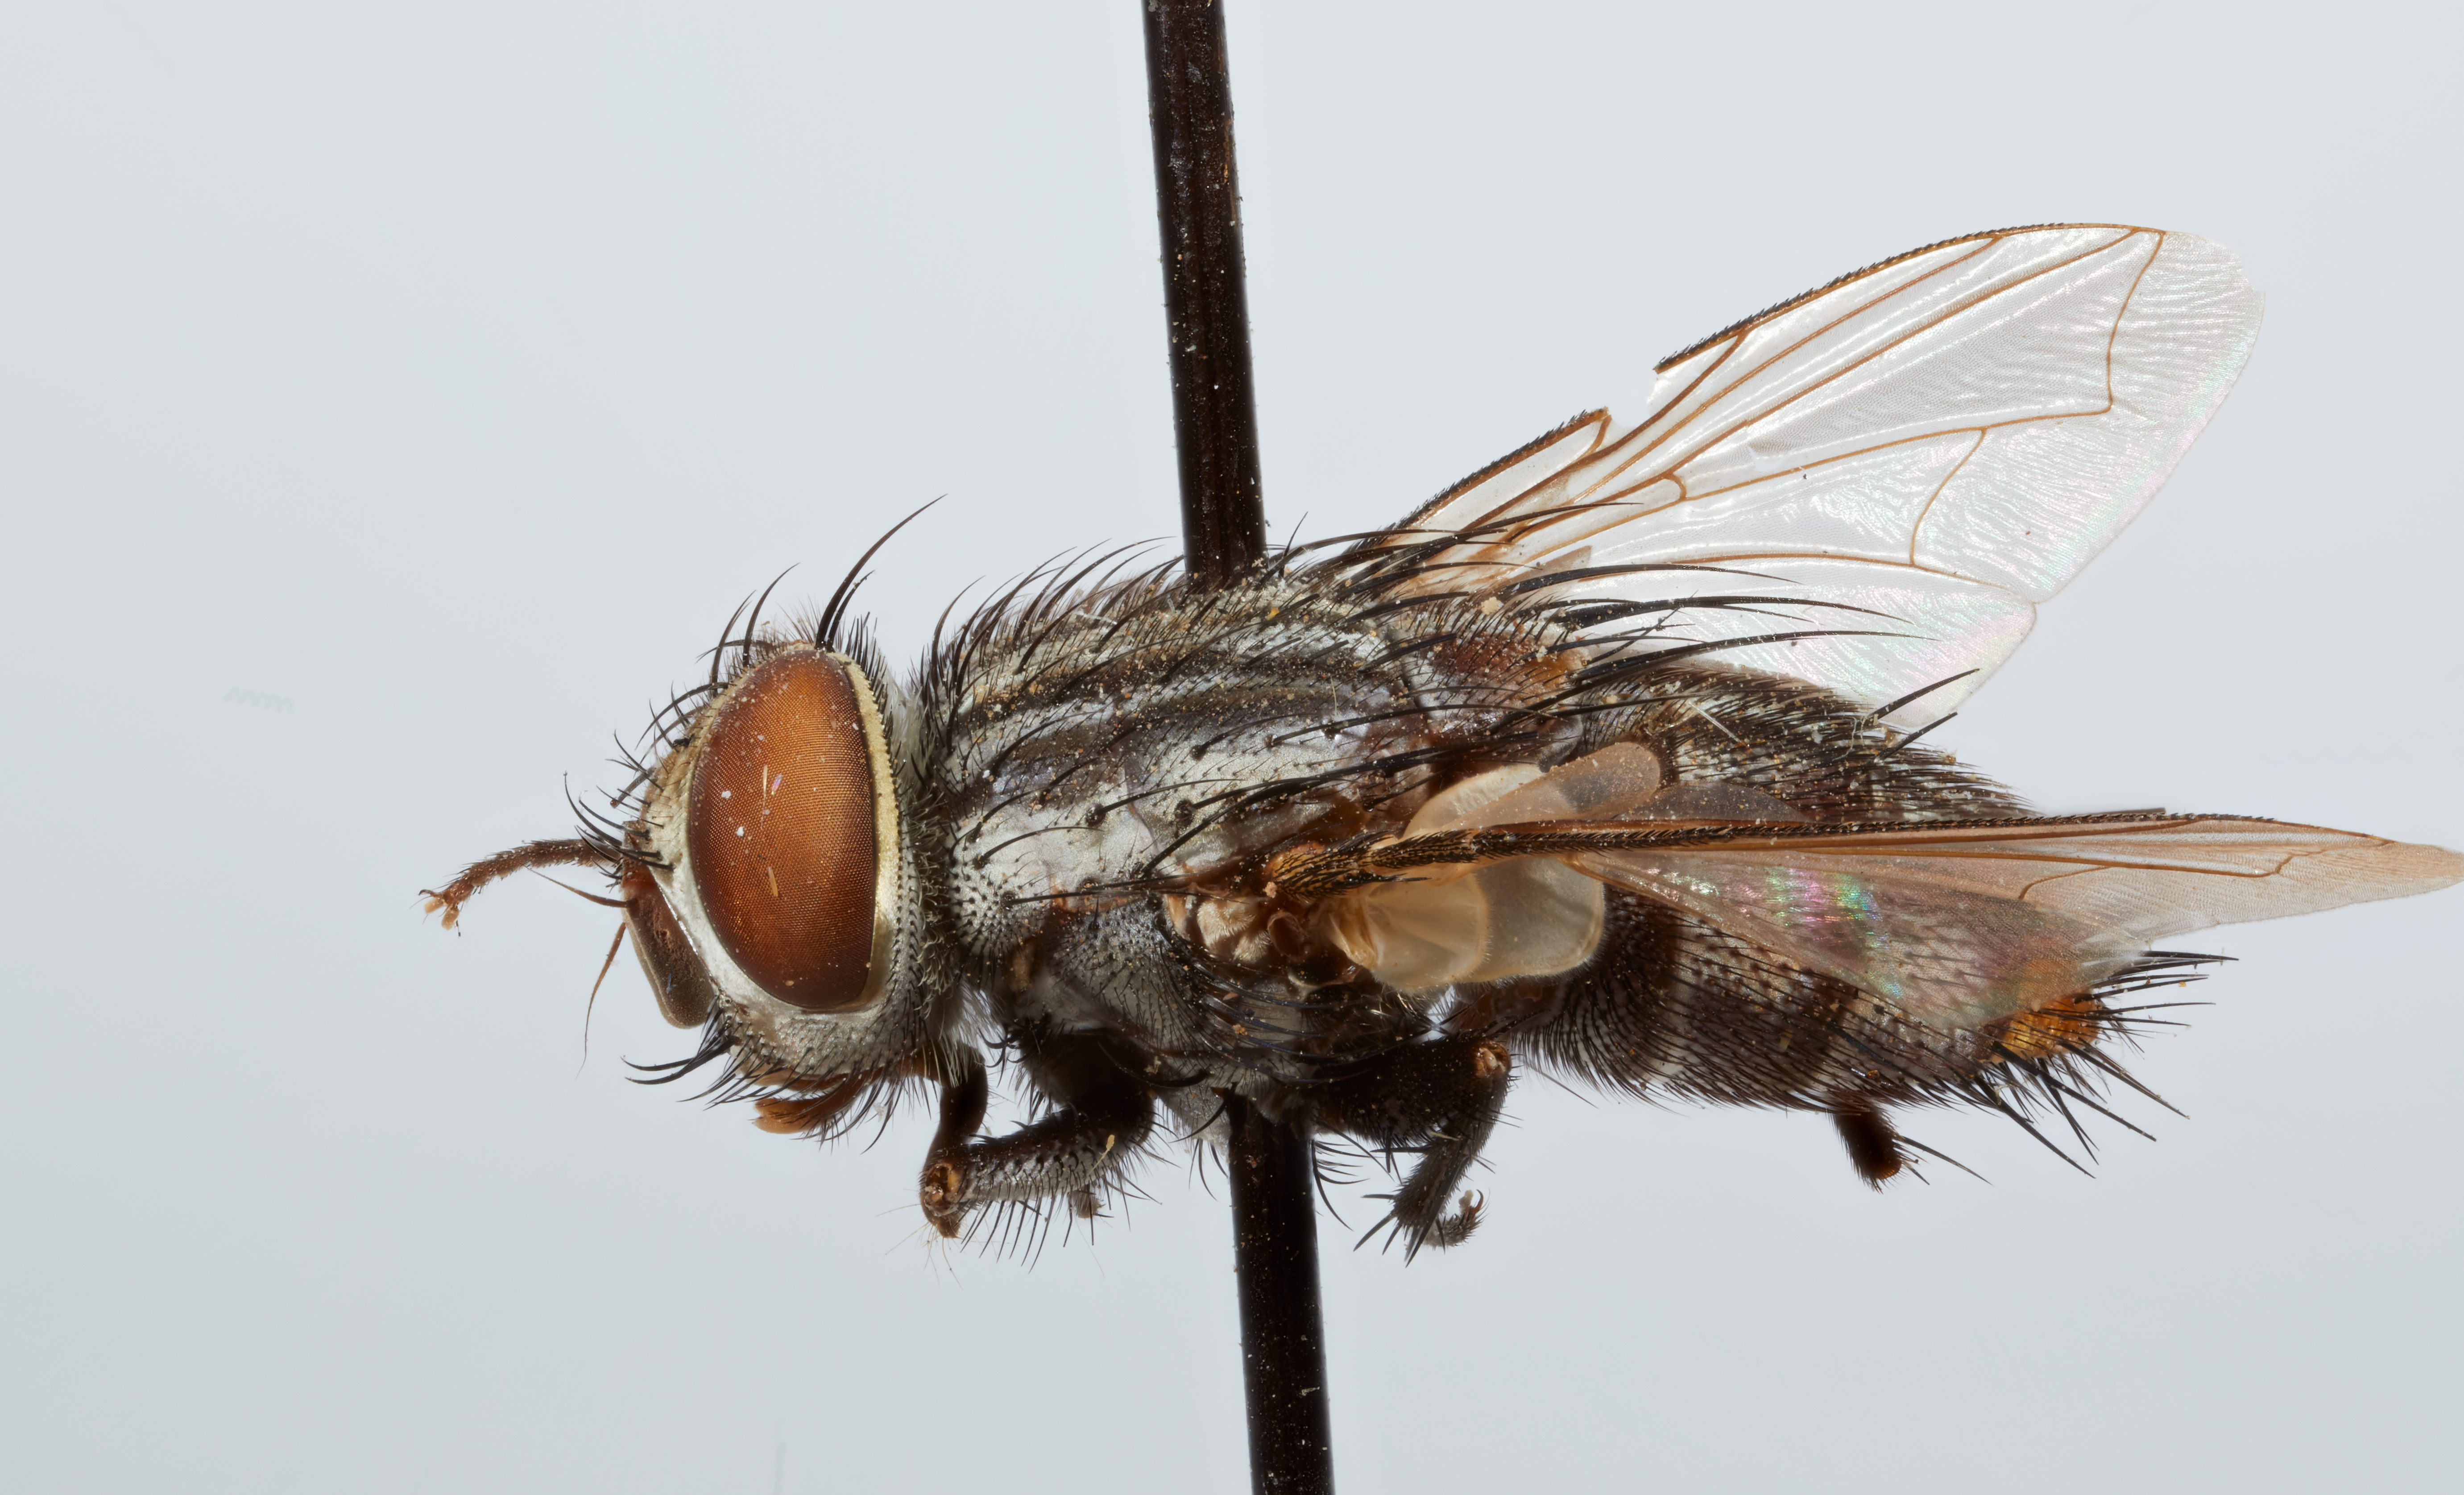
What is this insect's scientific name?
Masicera protoparcis
